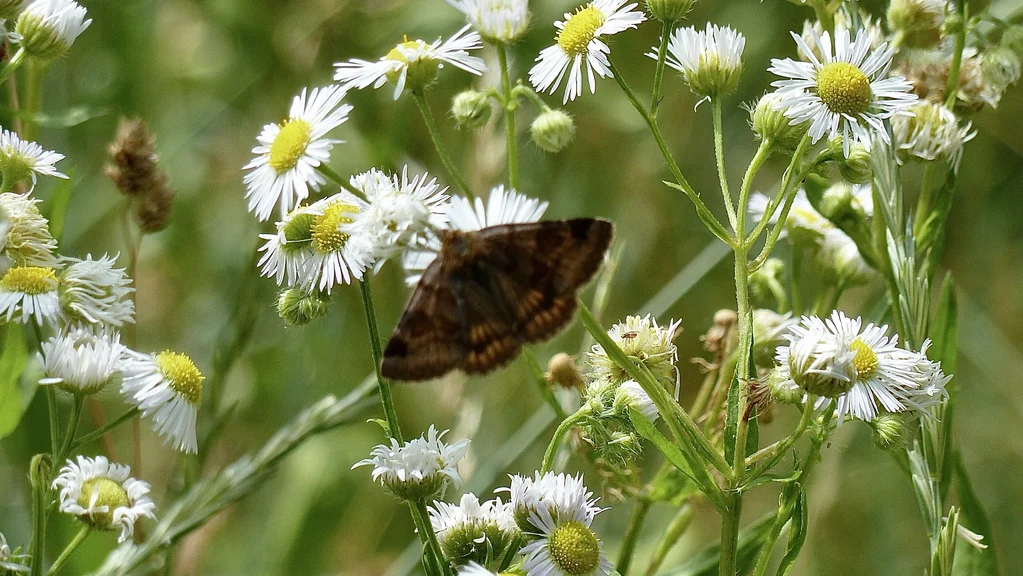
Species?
Euclidia glyphica
